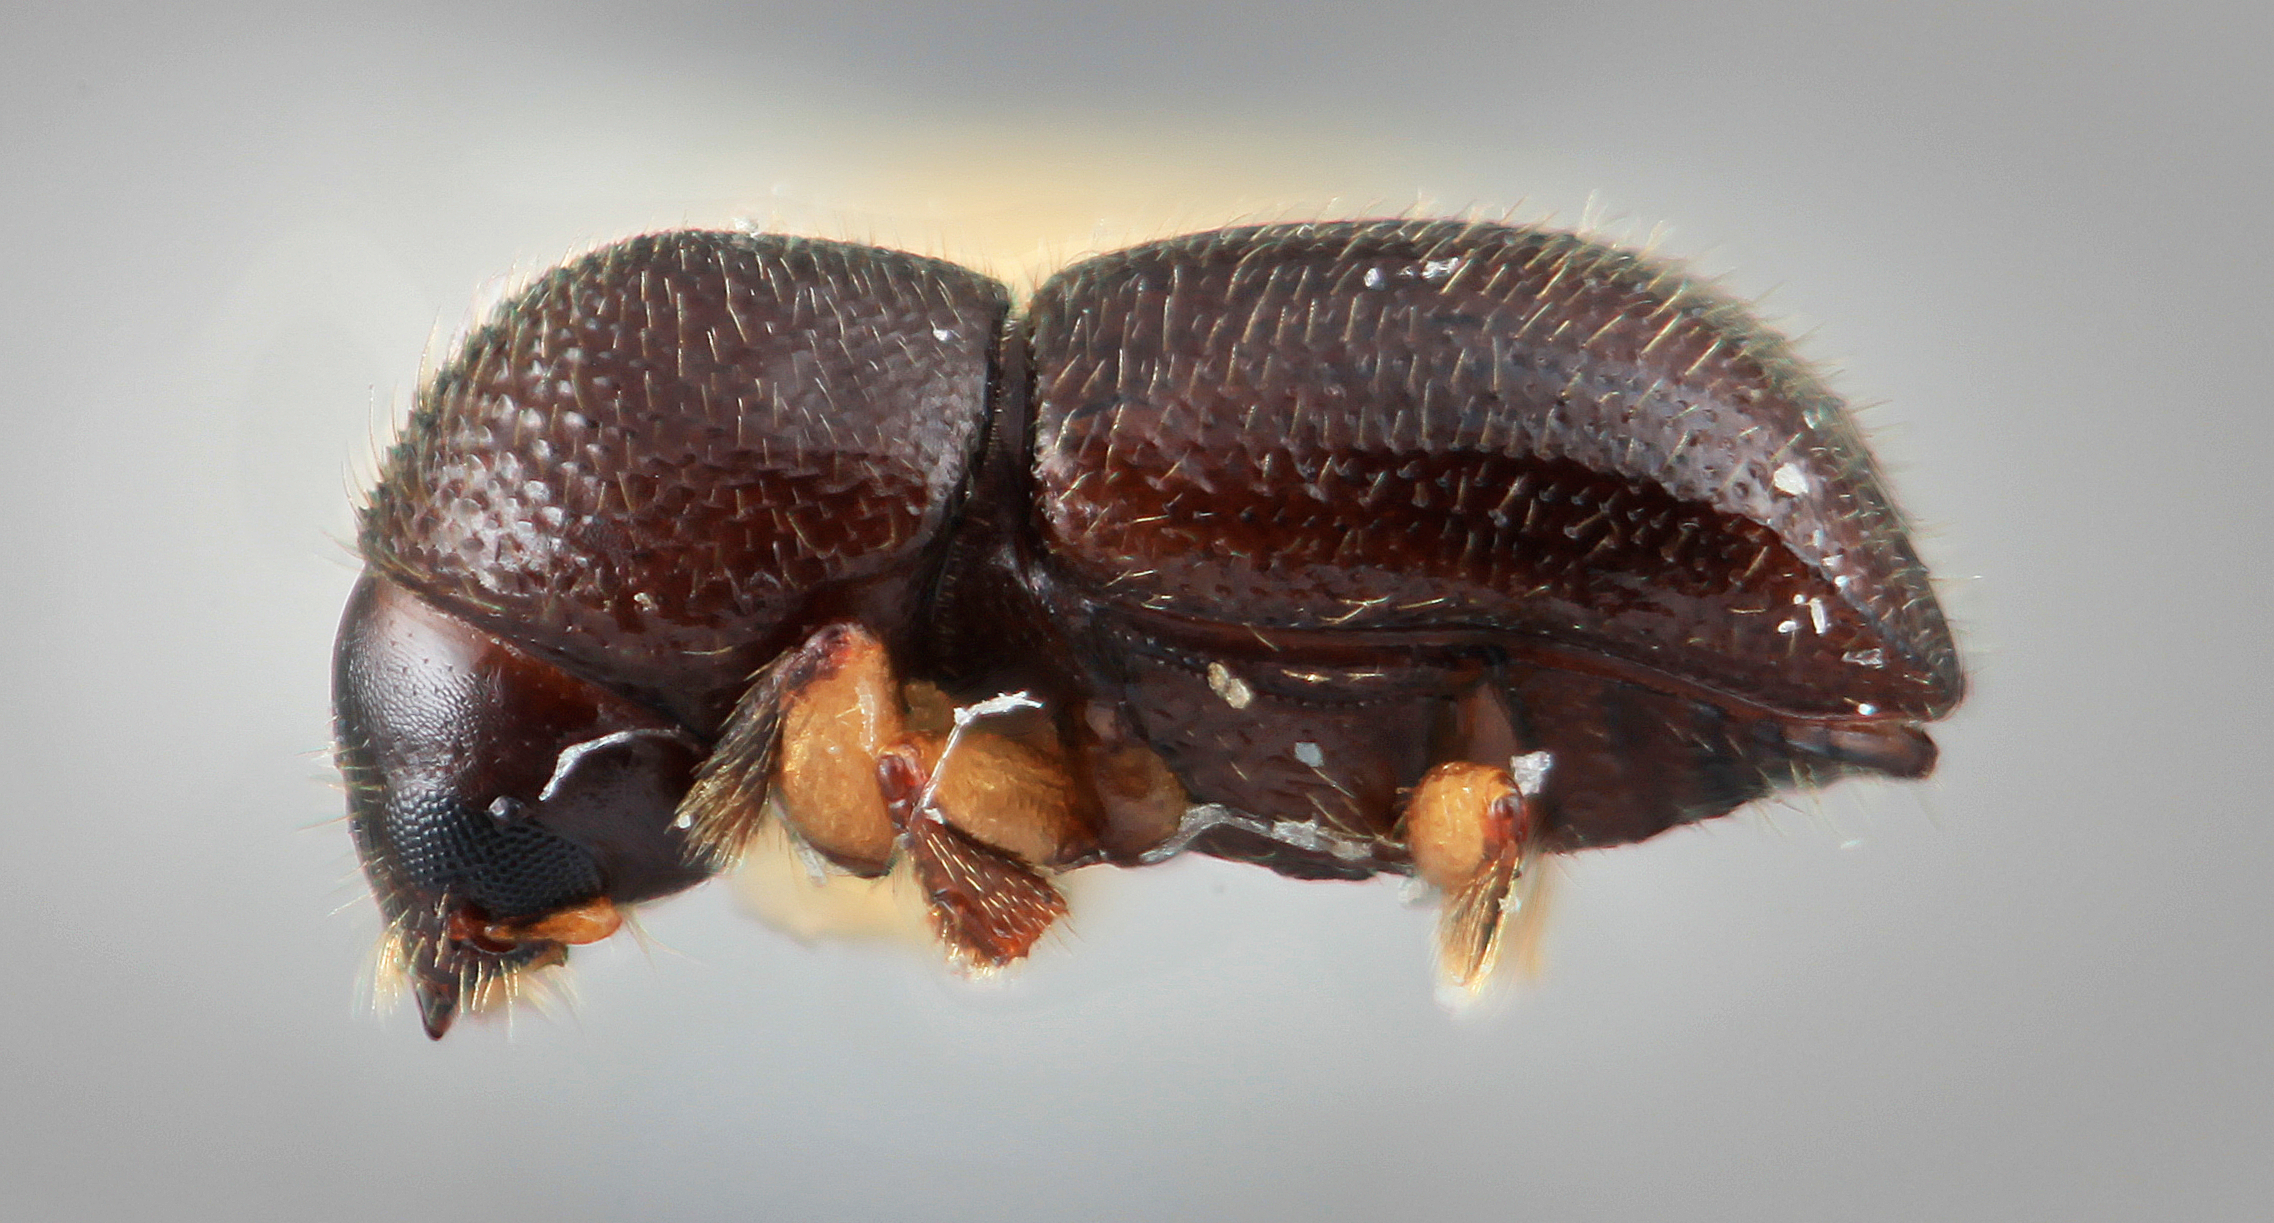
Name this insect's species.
Ambrosiodmus paucus
